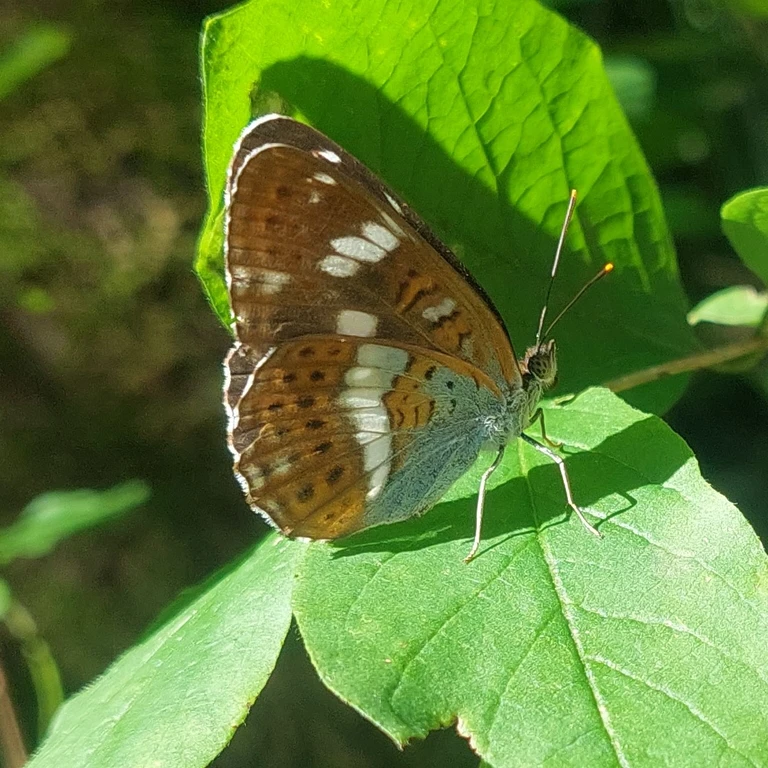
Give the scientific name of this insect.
Limenitis camilla (also Ladoga camilla)
